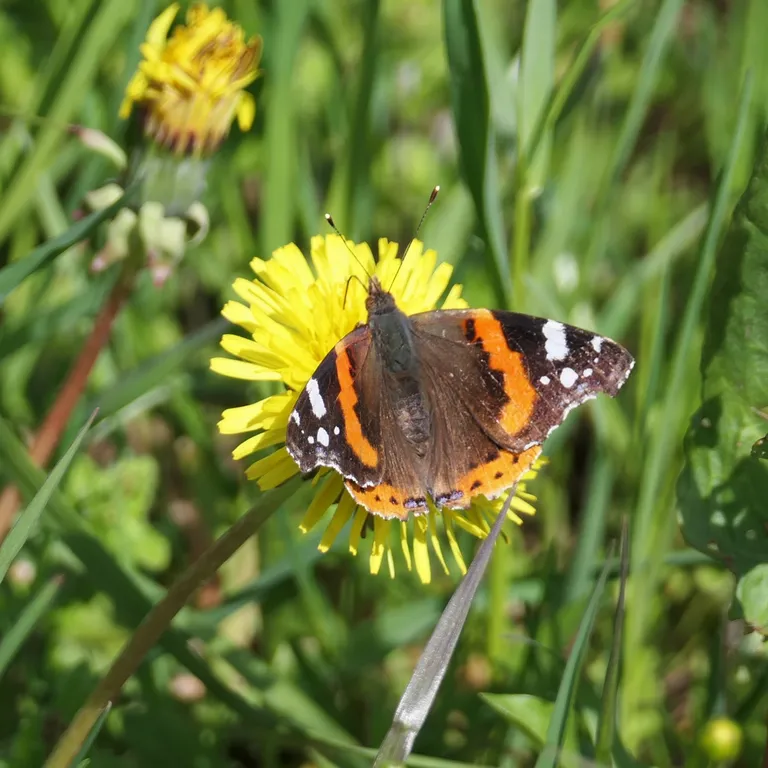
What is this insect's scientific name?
Vanessa atalanta
